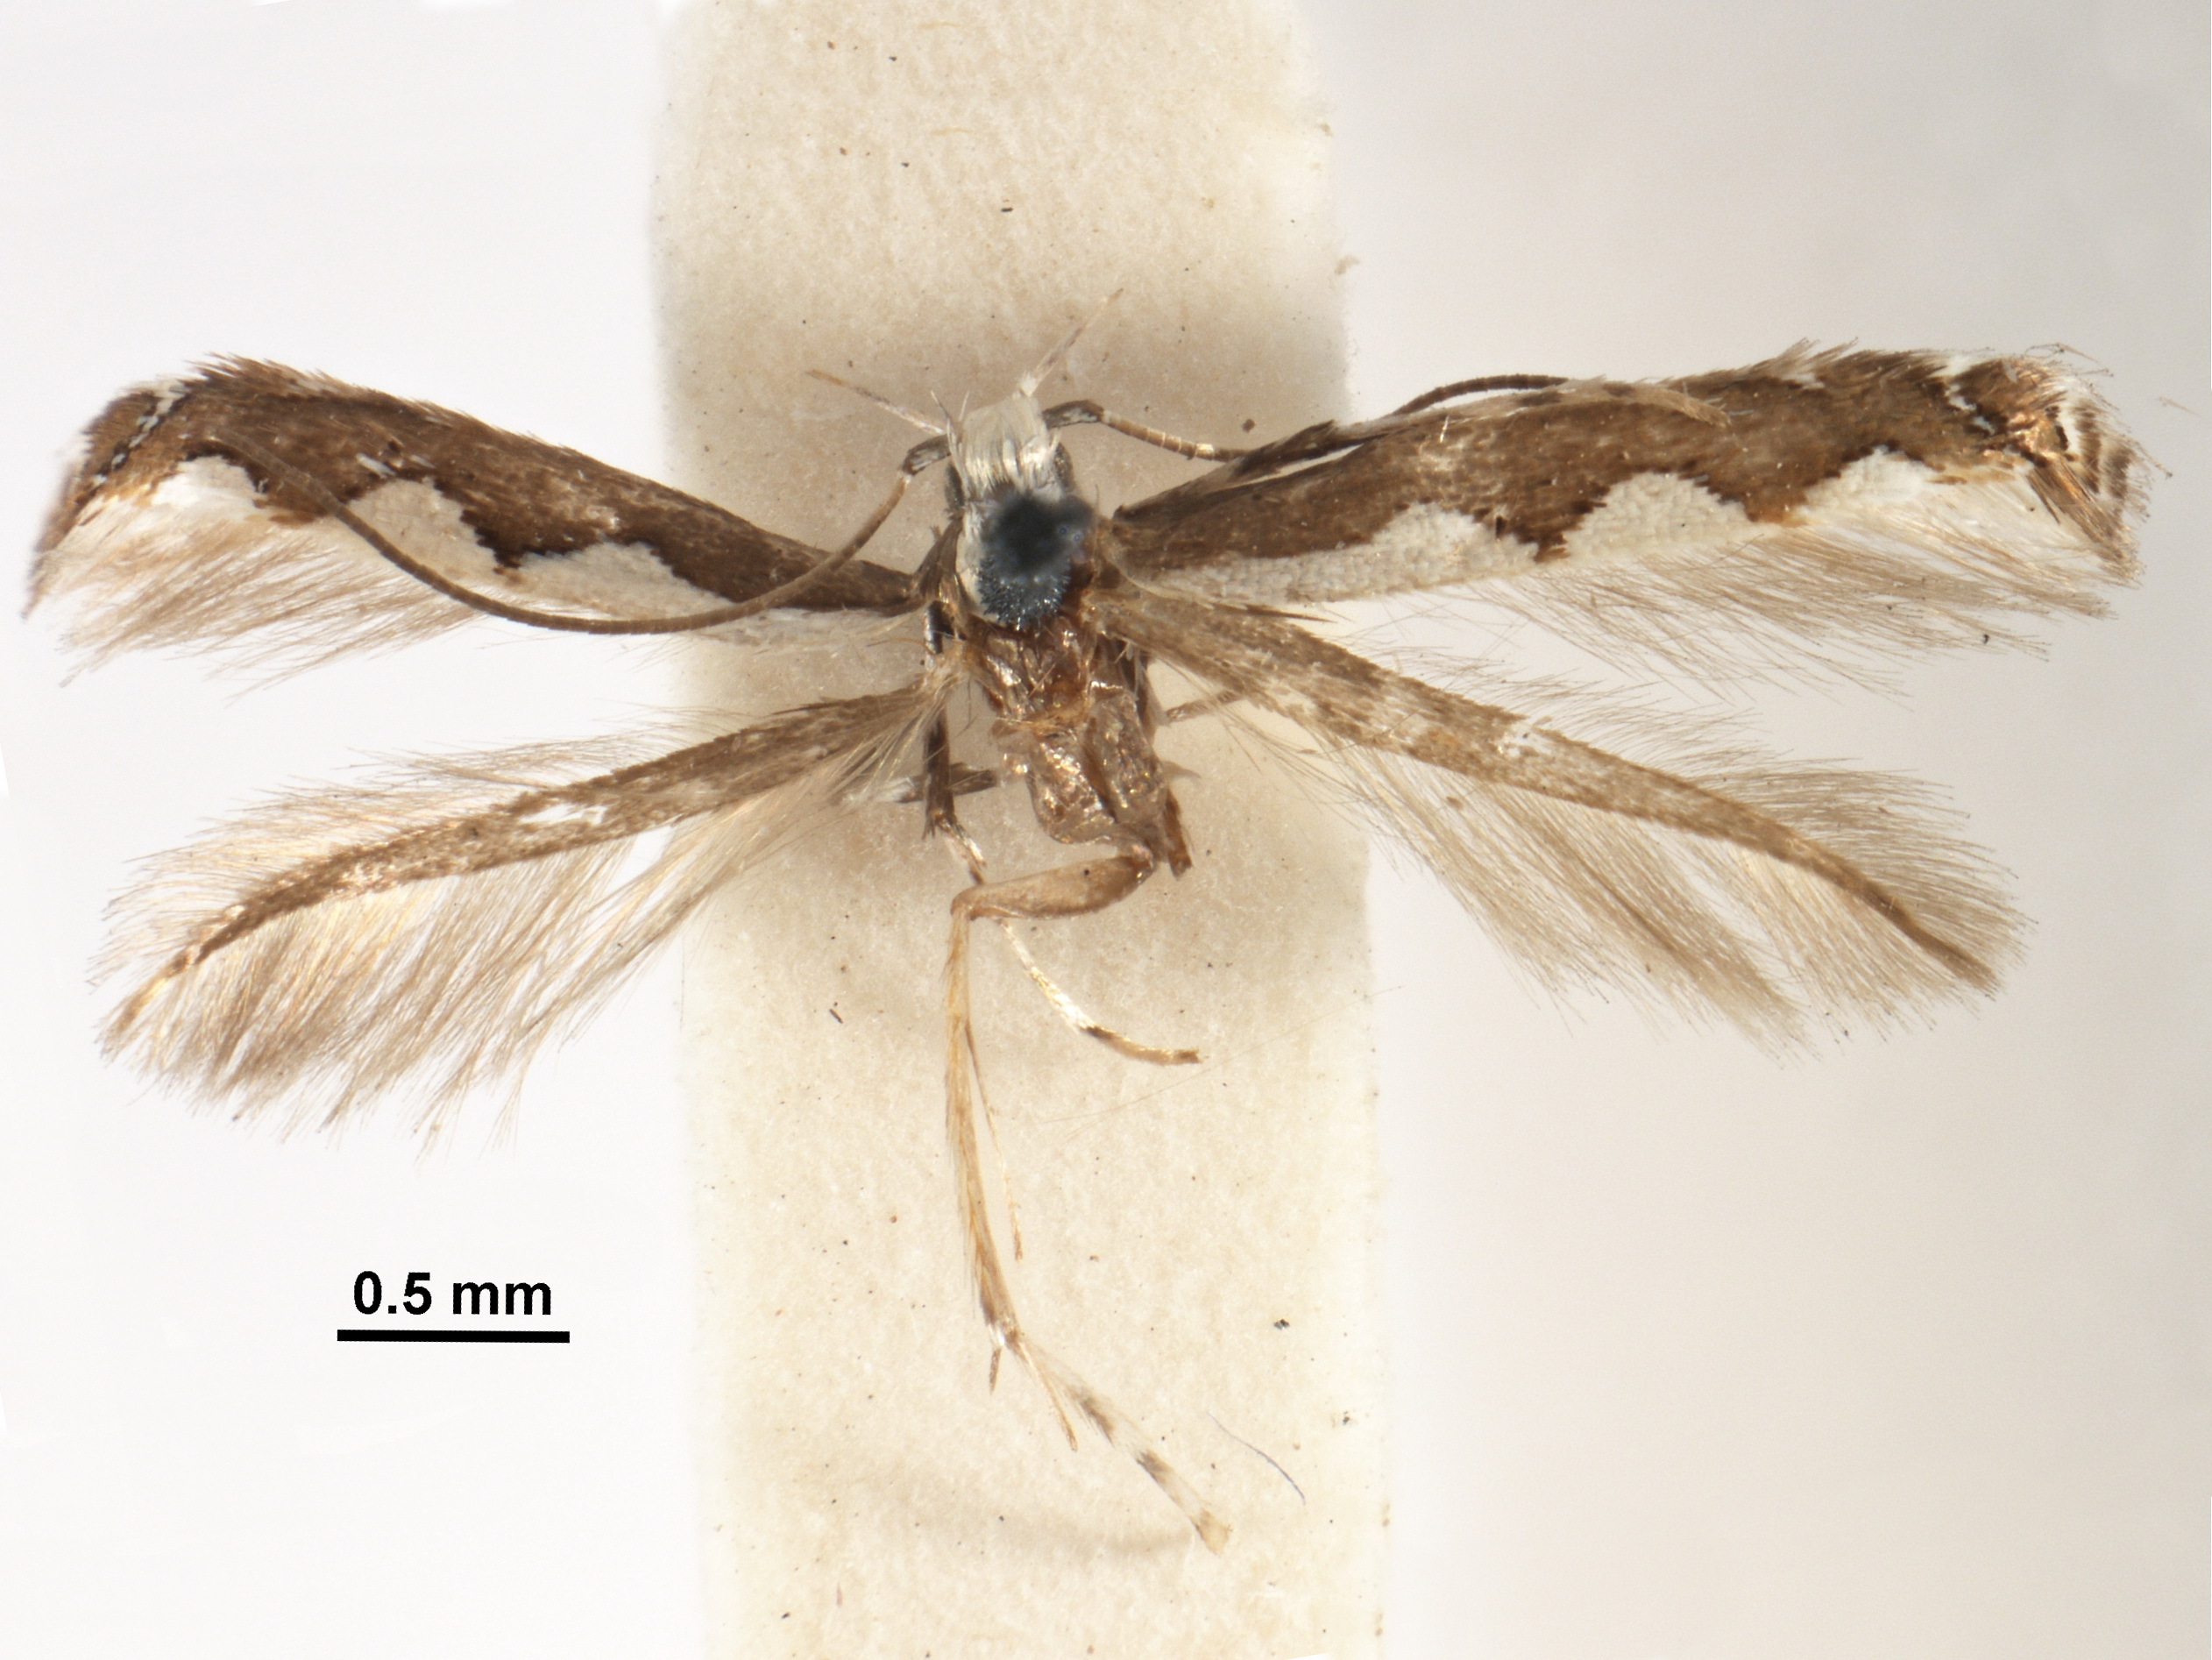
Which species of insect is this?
Acrocercops tricyma
